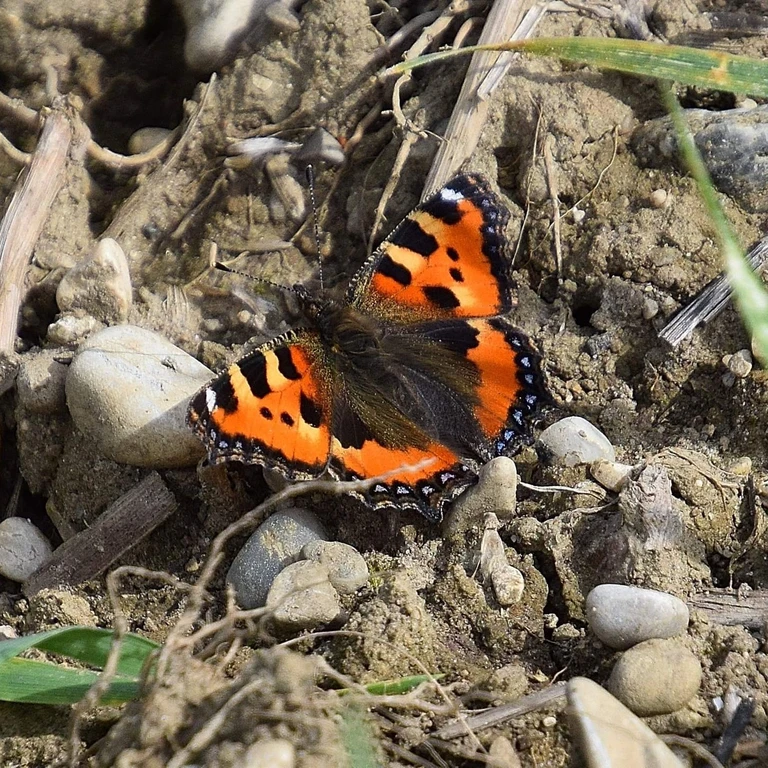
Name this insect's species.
Aglais urticae
